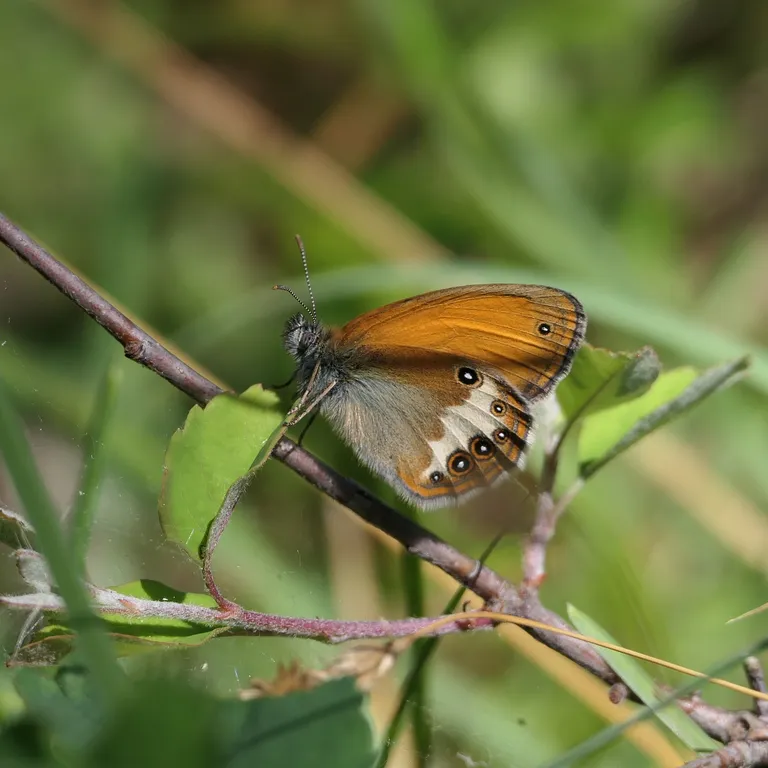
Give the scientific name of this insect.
Coenonympha arcania
